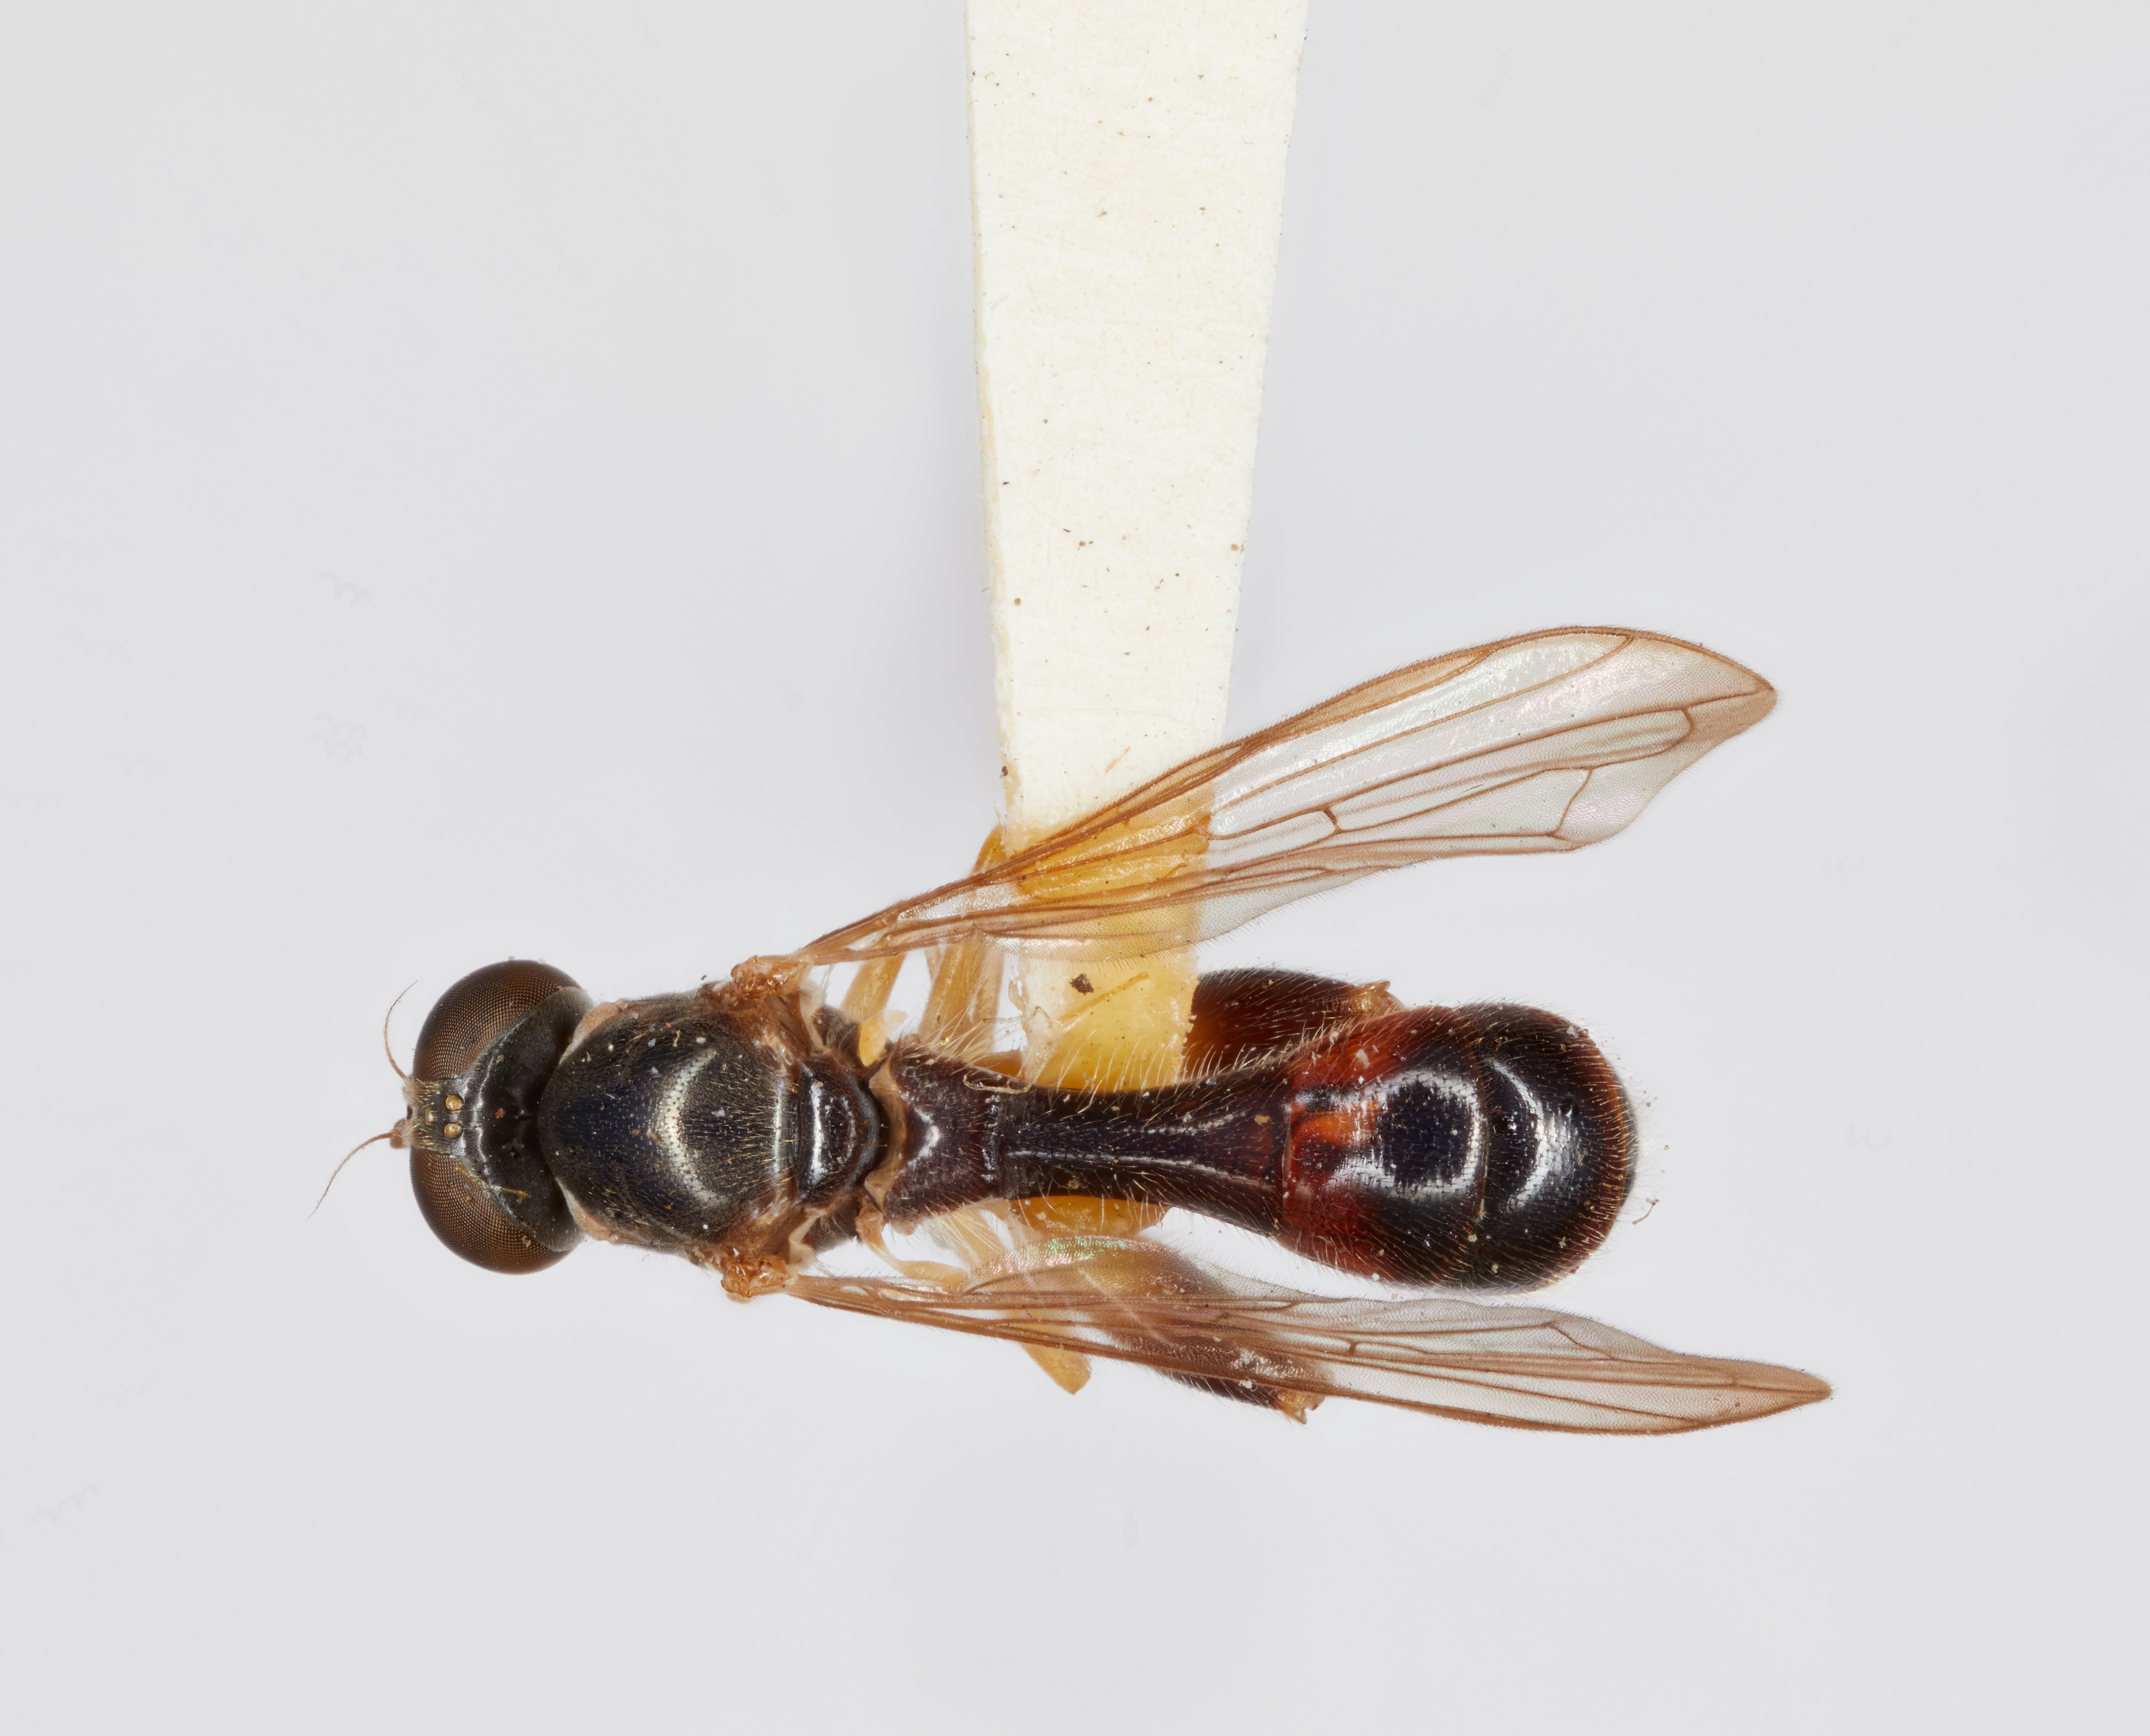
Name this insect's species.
Sphegina flavimana
